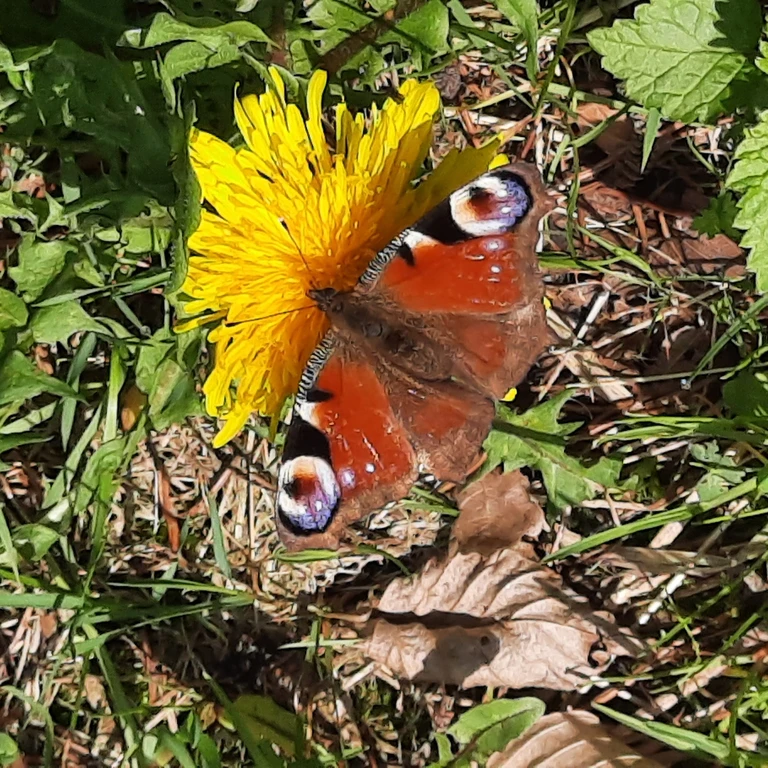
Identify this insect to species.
Aglais io
